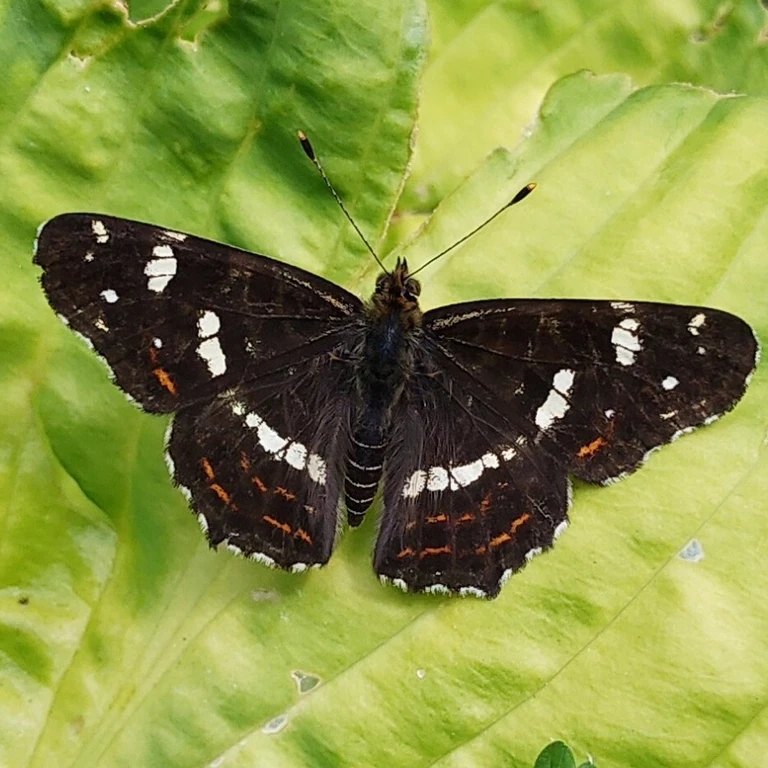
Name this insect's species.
Araschnia levana
